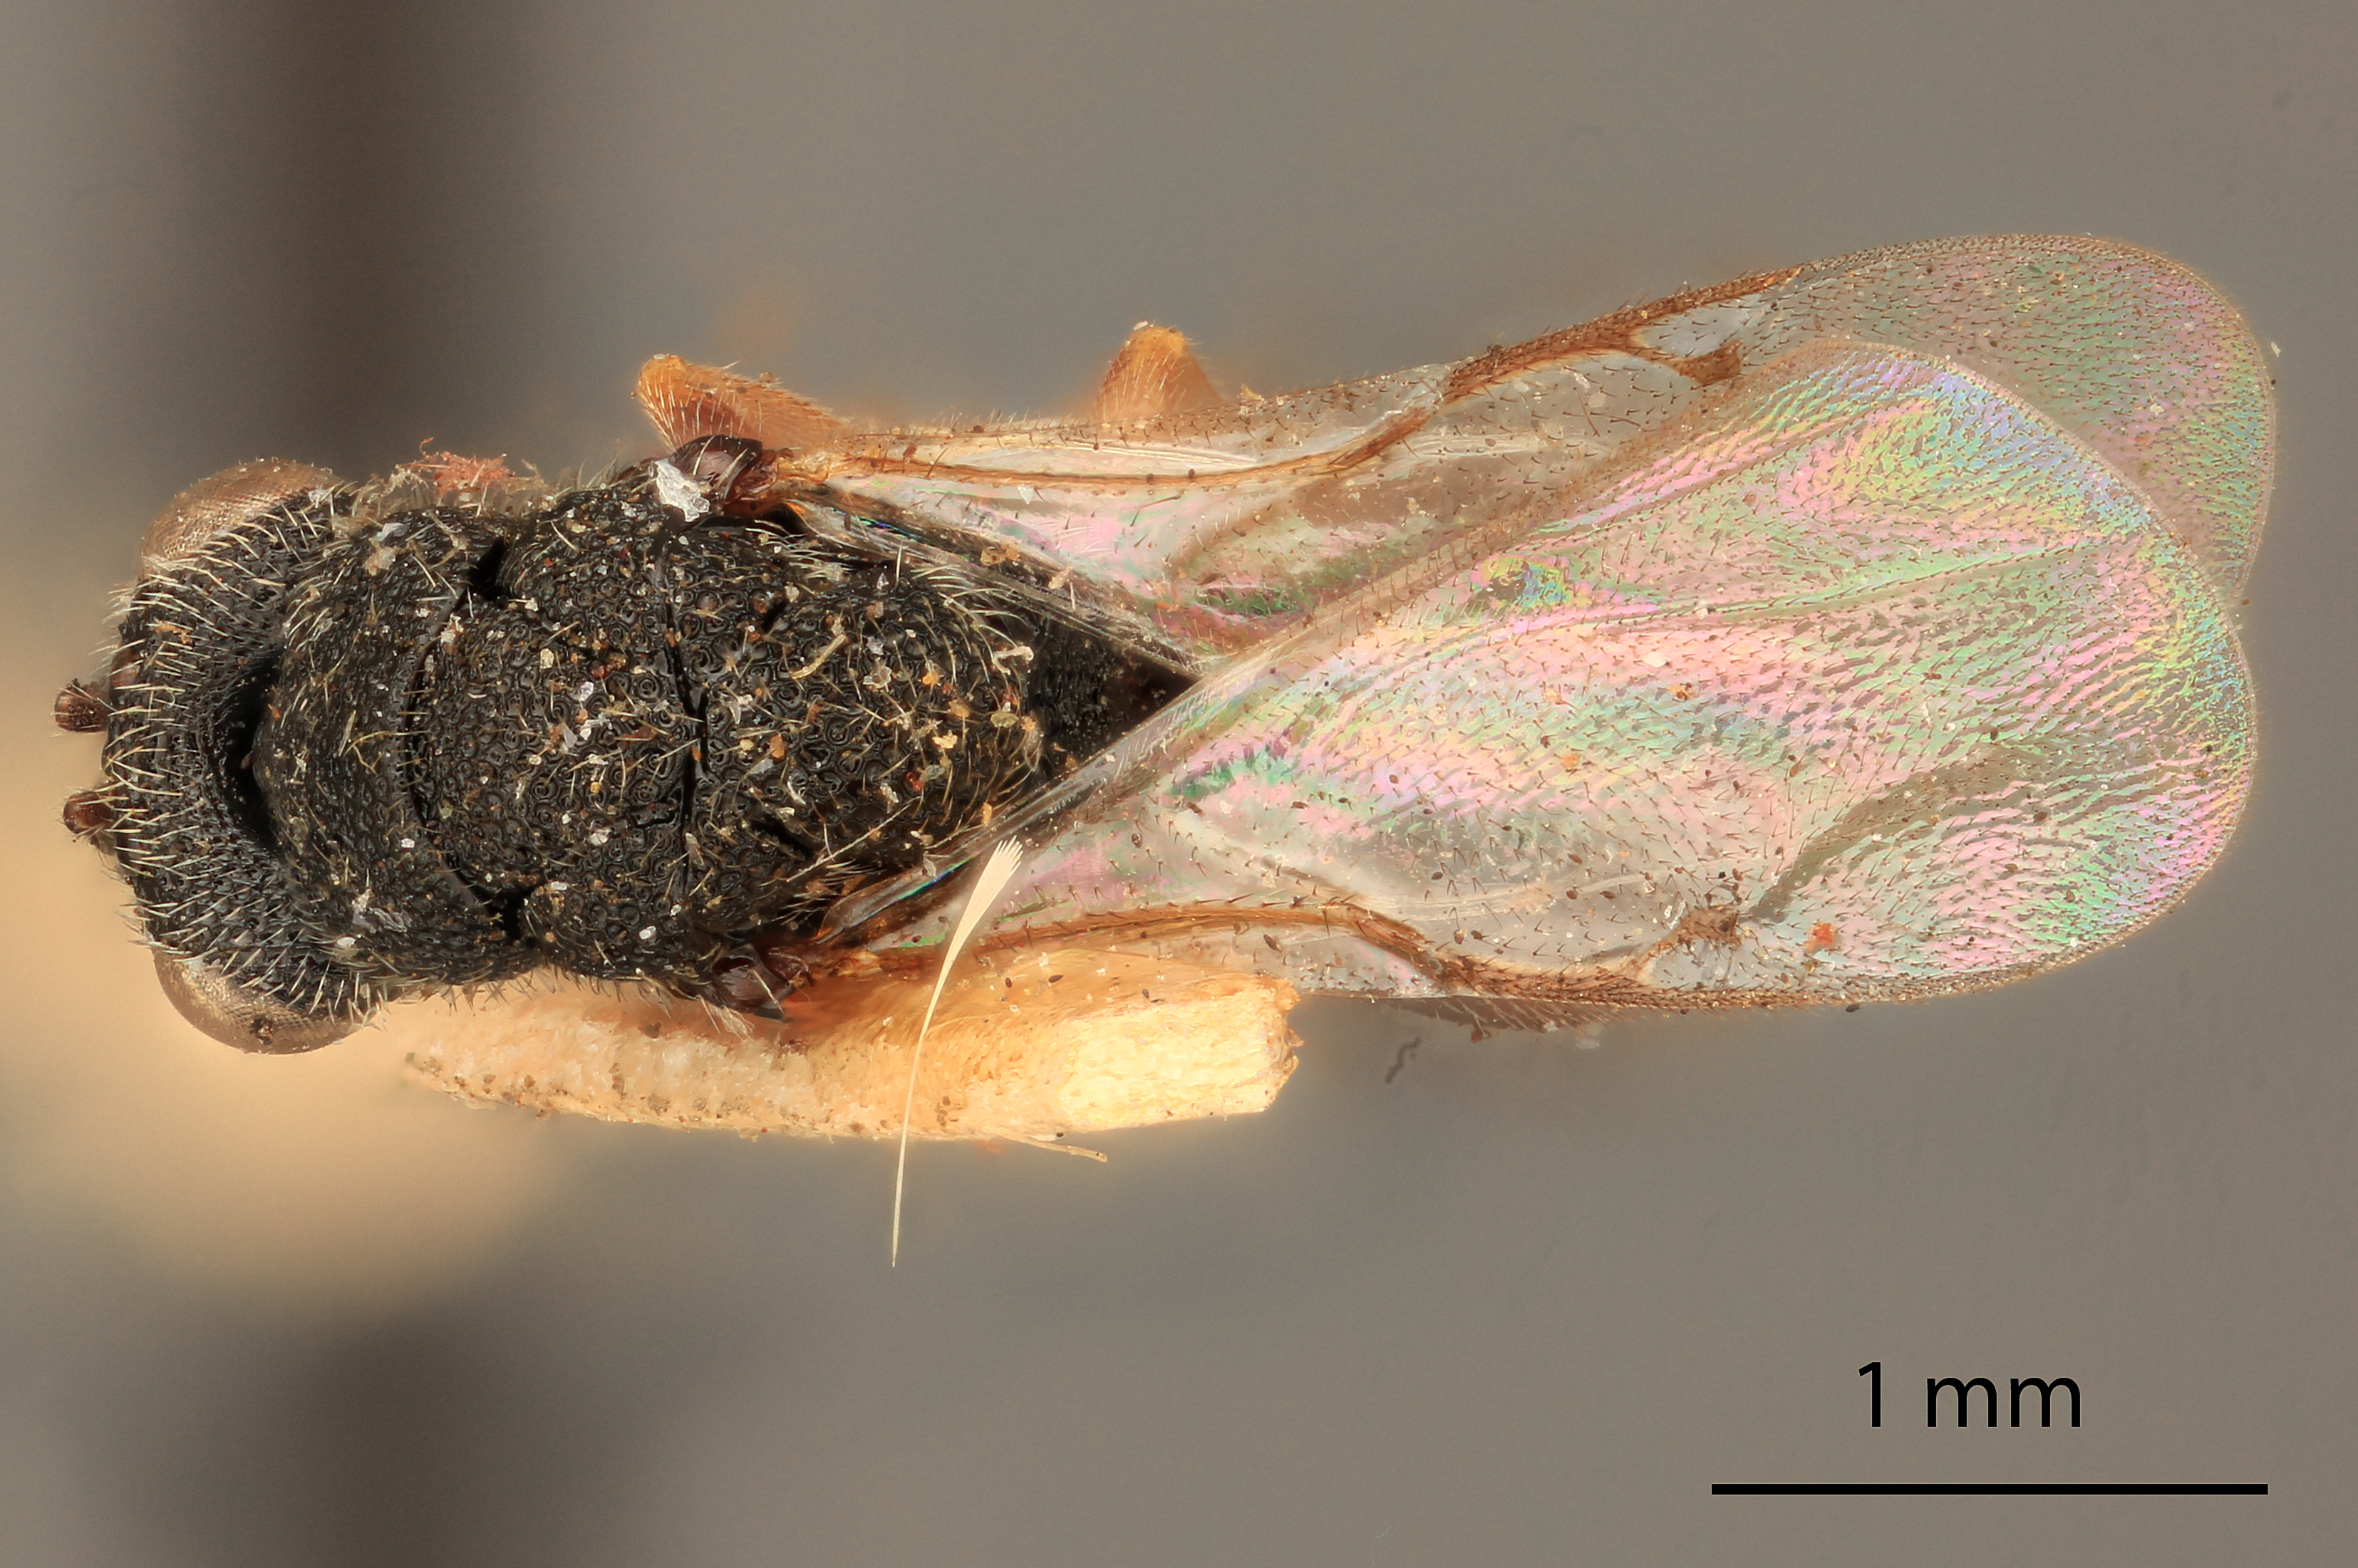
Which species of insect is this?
Eurytoma incerta
